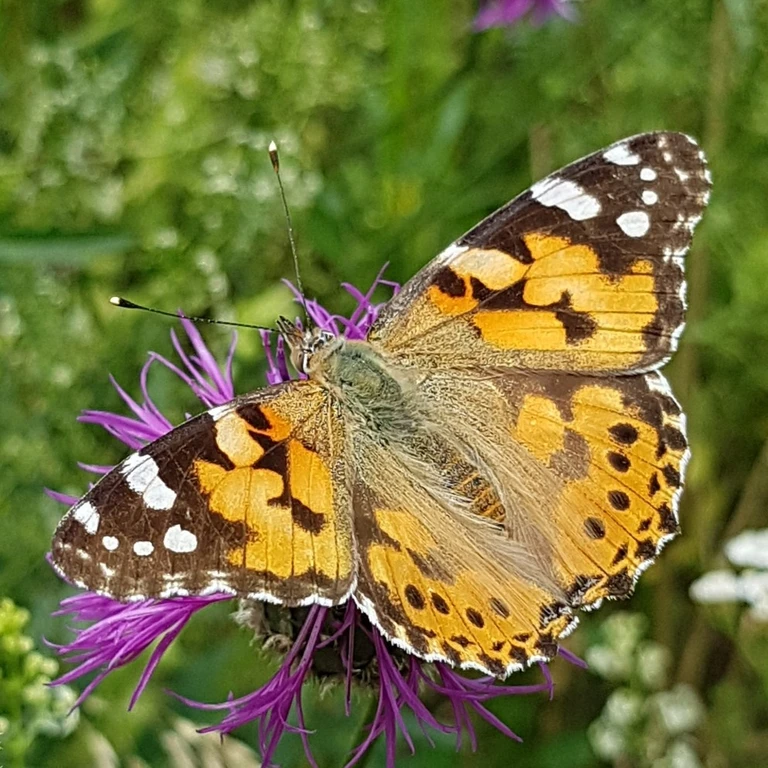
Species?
Vanessa cardui
